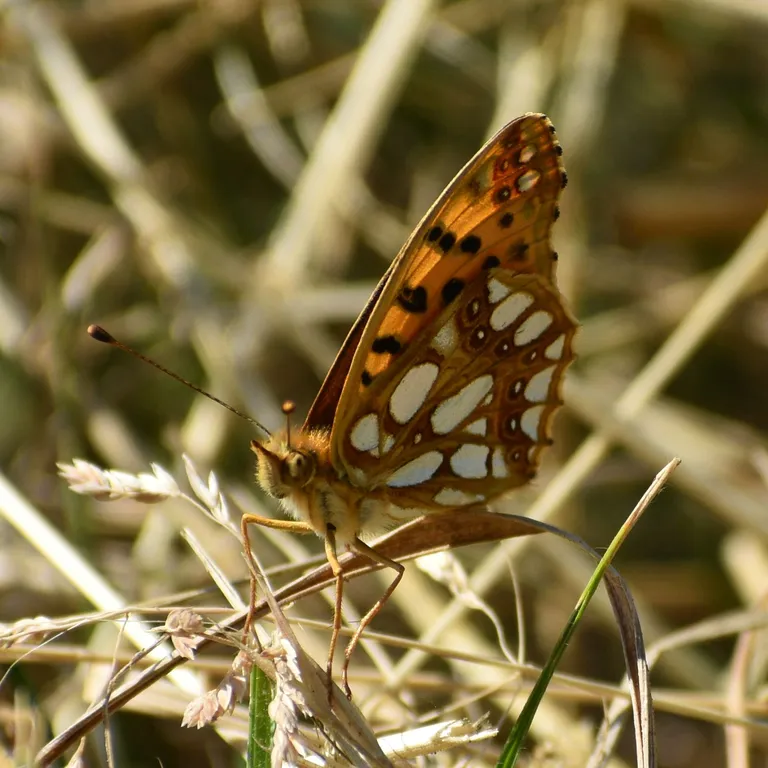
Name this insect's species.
Issoria lathonia
